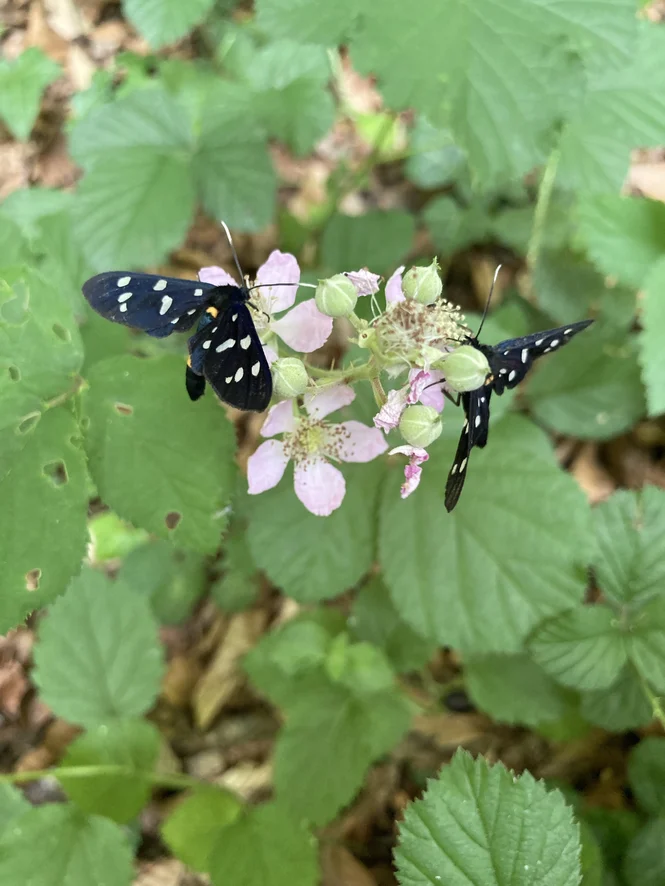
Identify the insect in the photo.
Amata phegea
